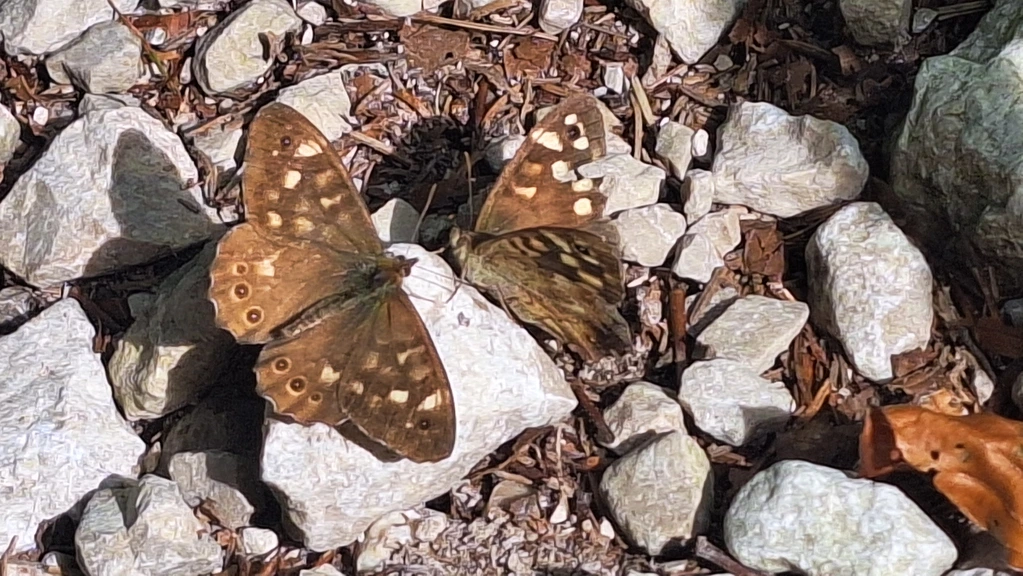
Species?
Pararge aegeria
